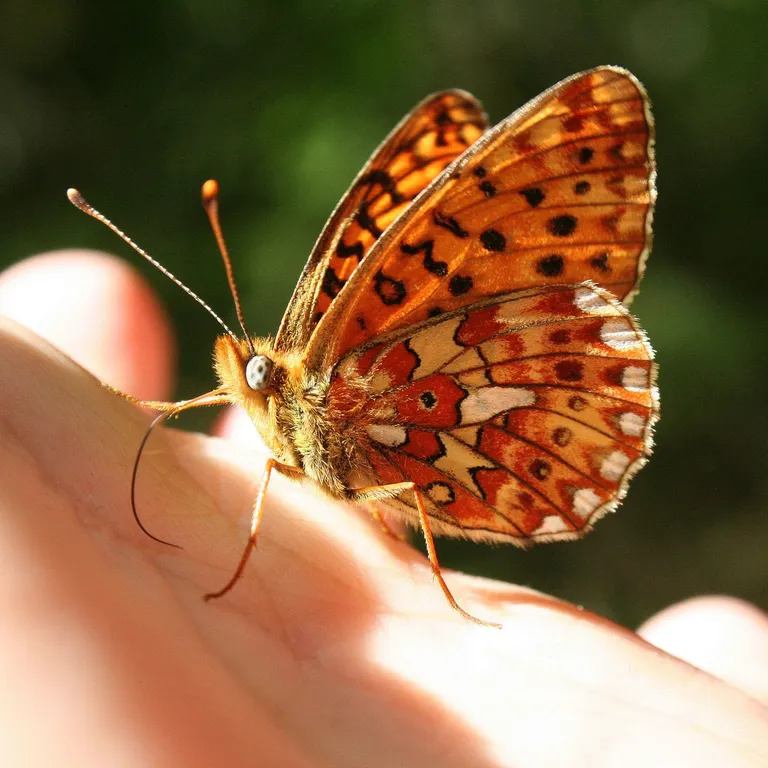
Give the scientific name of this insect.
Boloria euphrosyne (also Clossiana euphrosyne)
